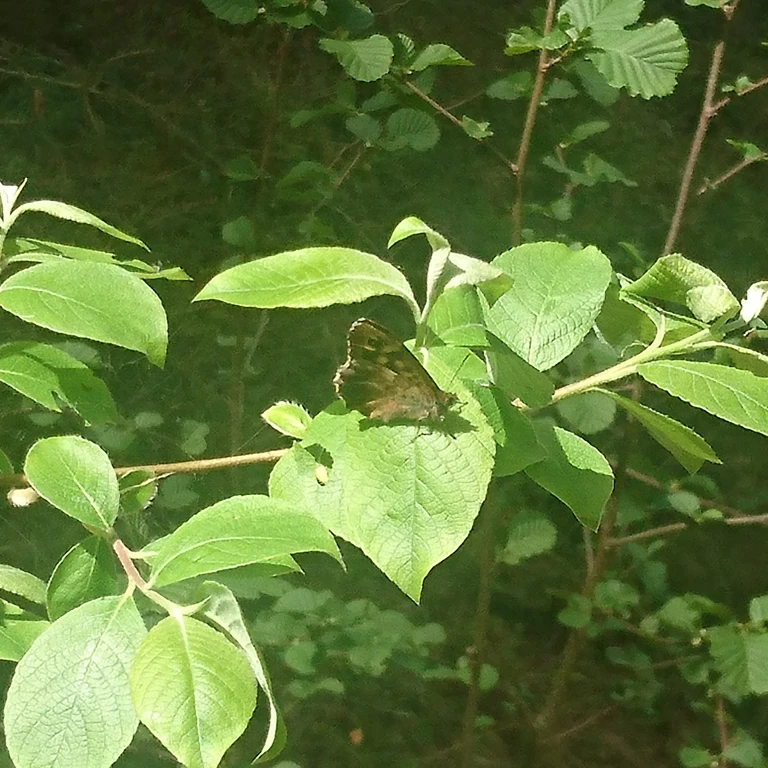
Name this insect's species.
Pararge aegeria
